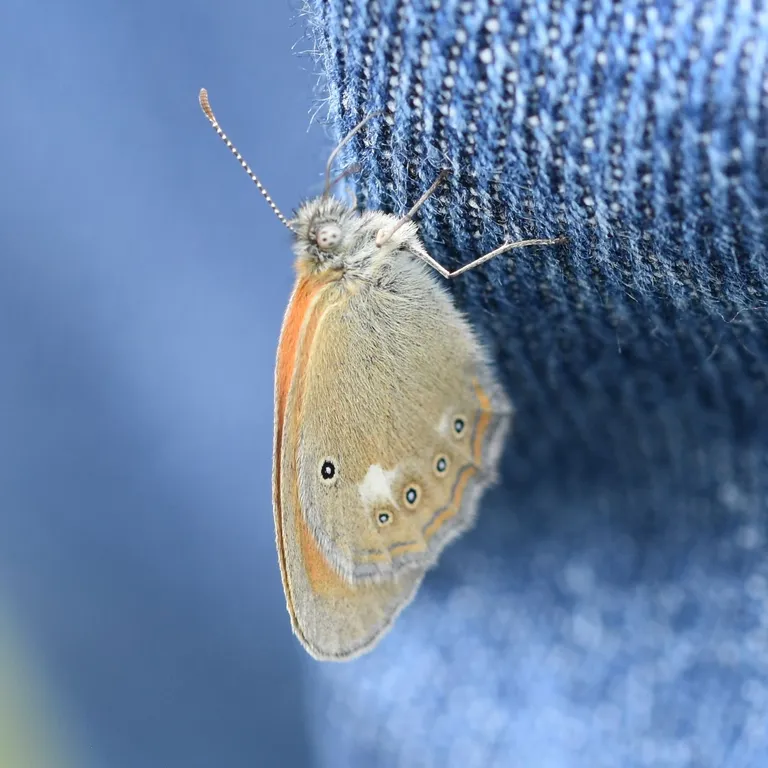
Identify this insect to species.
Coenonympha glycerion (also Coenonympha iphis)
